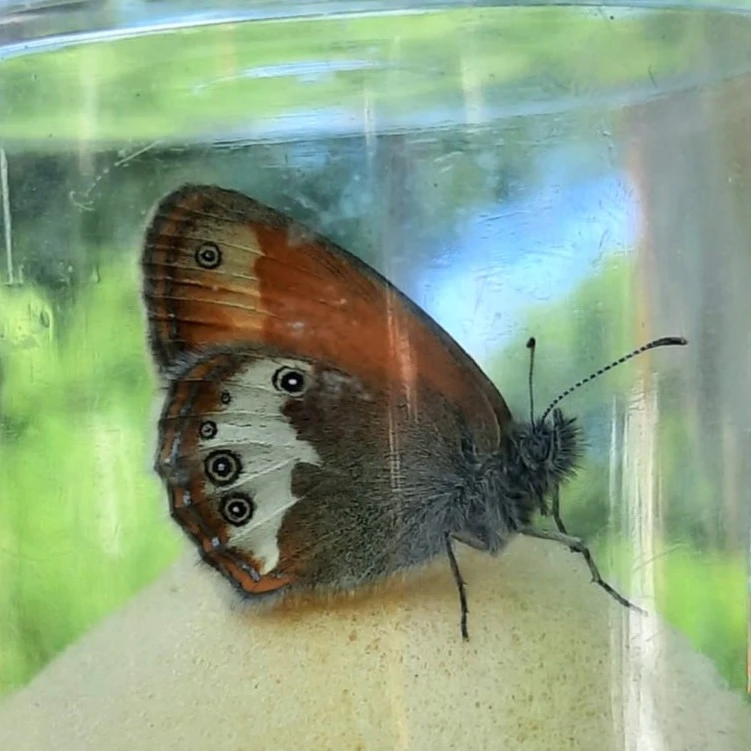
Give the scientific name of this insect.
Coenonympha arcania
